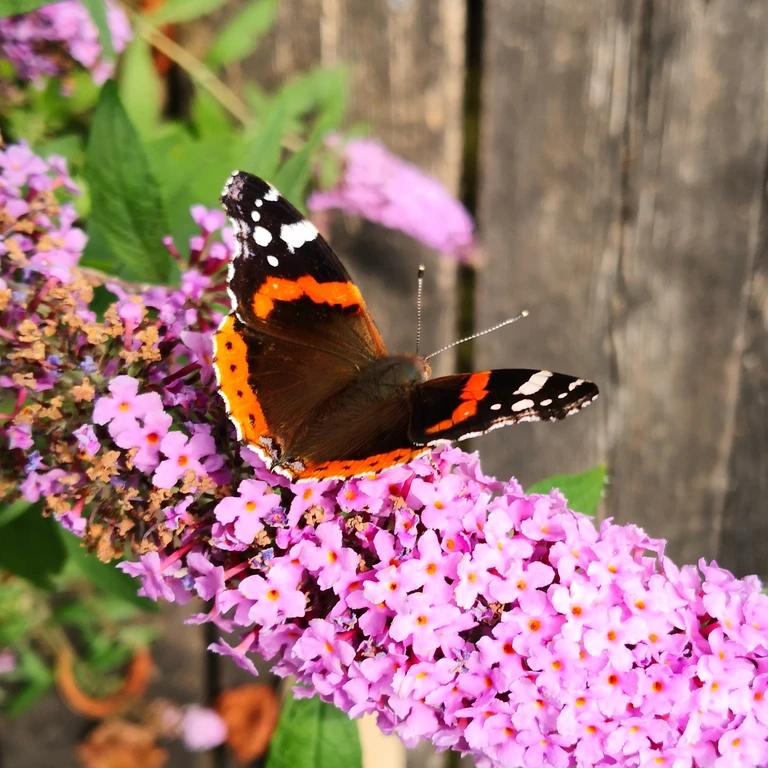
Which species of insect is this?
Vanessa atalanta
